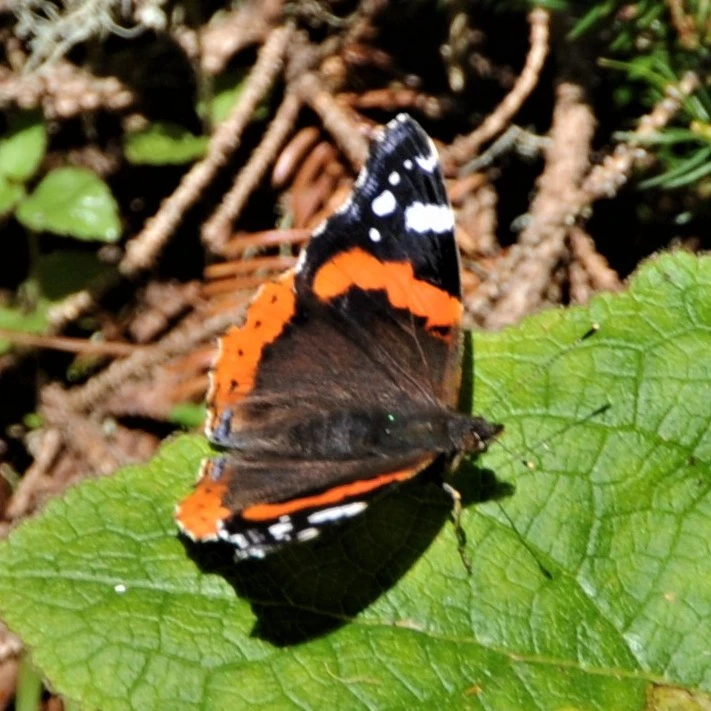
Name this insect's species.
Vanessa atalanta
